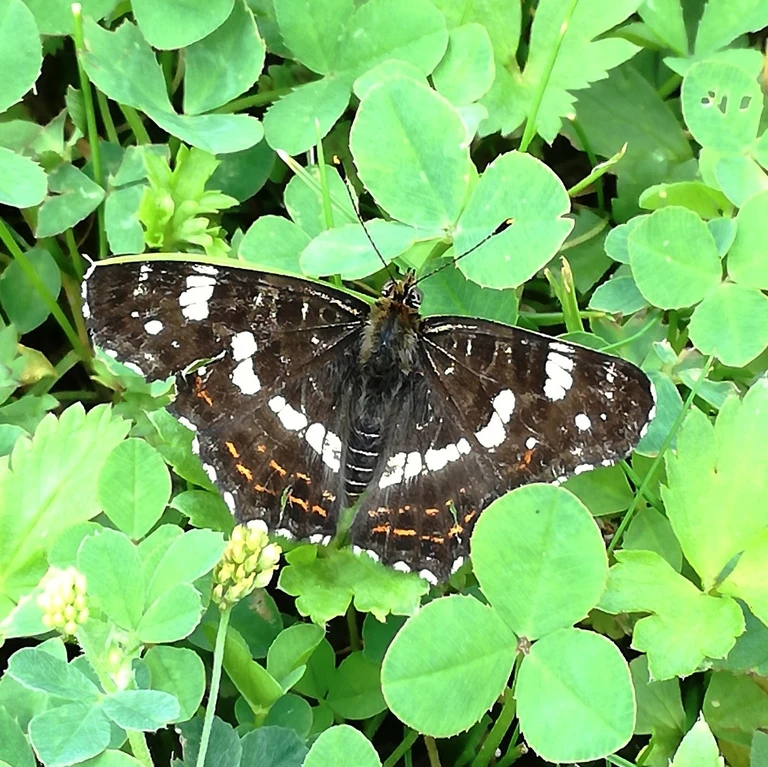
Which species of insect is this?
Araschnia levana
